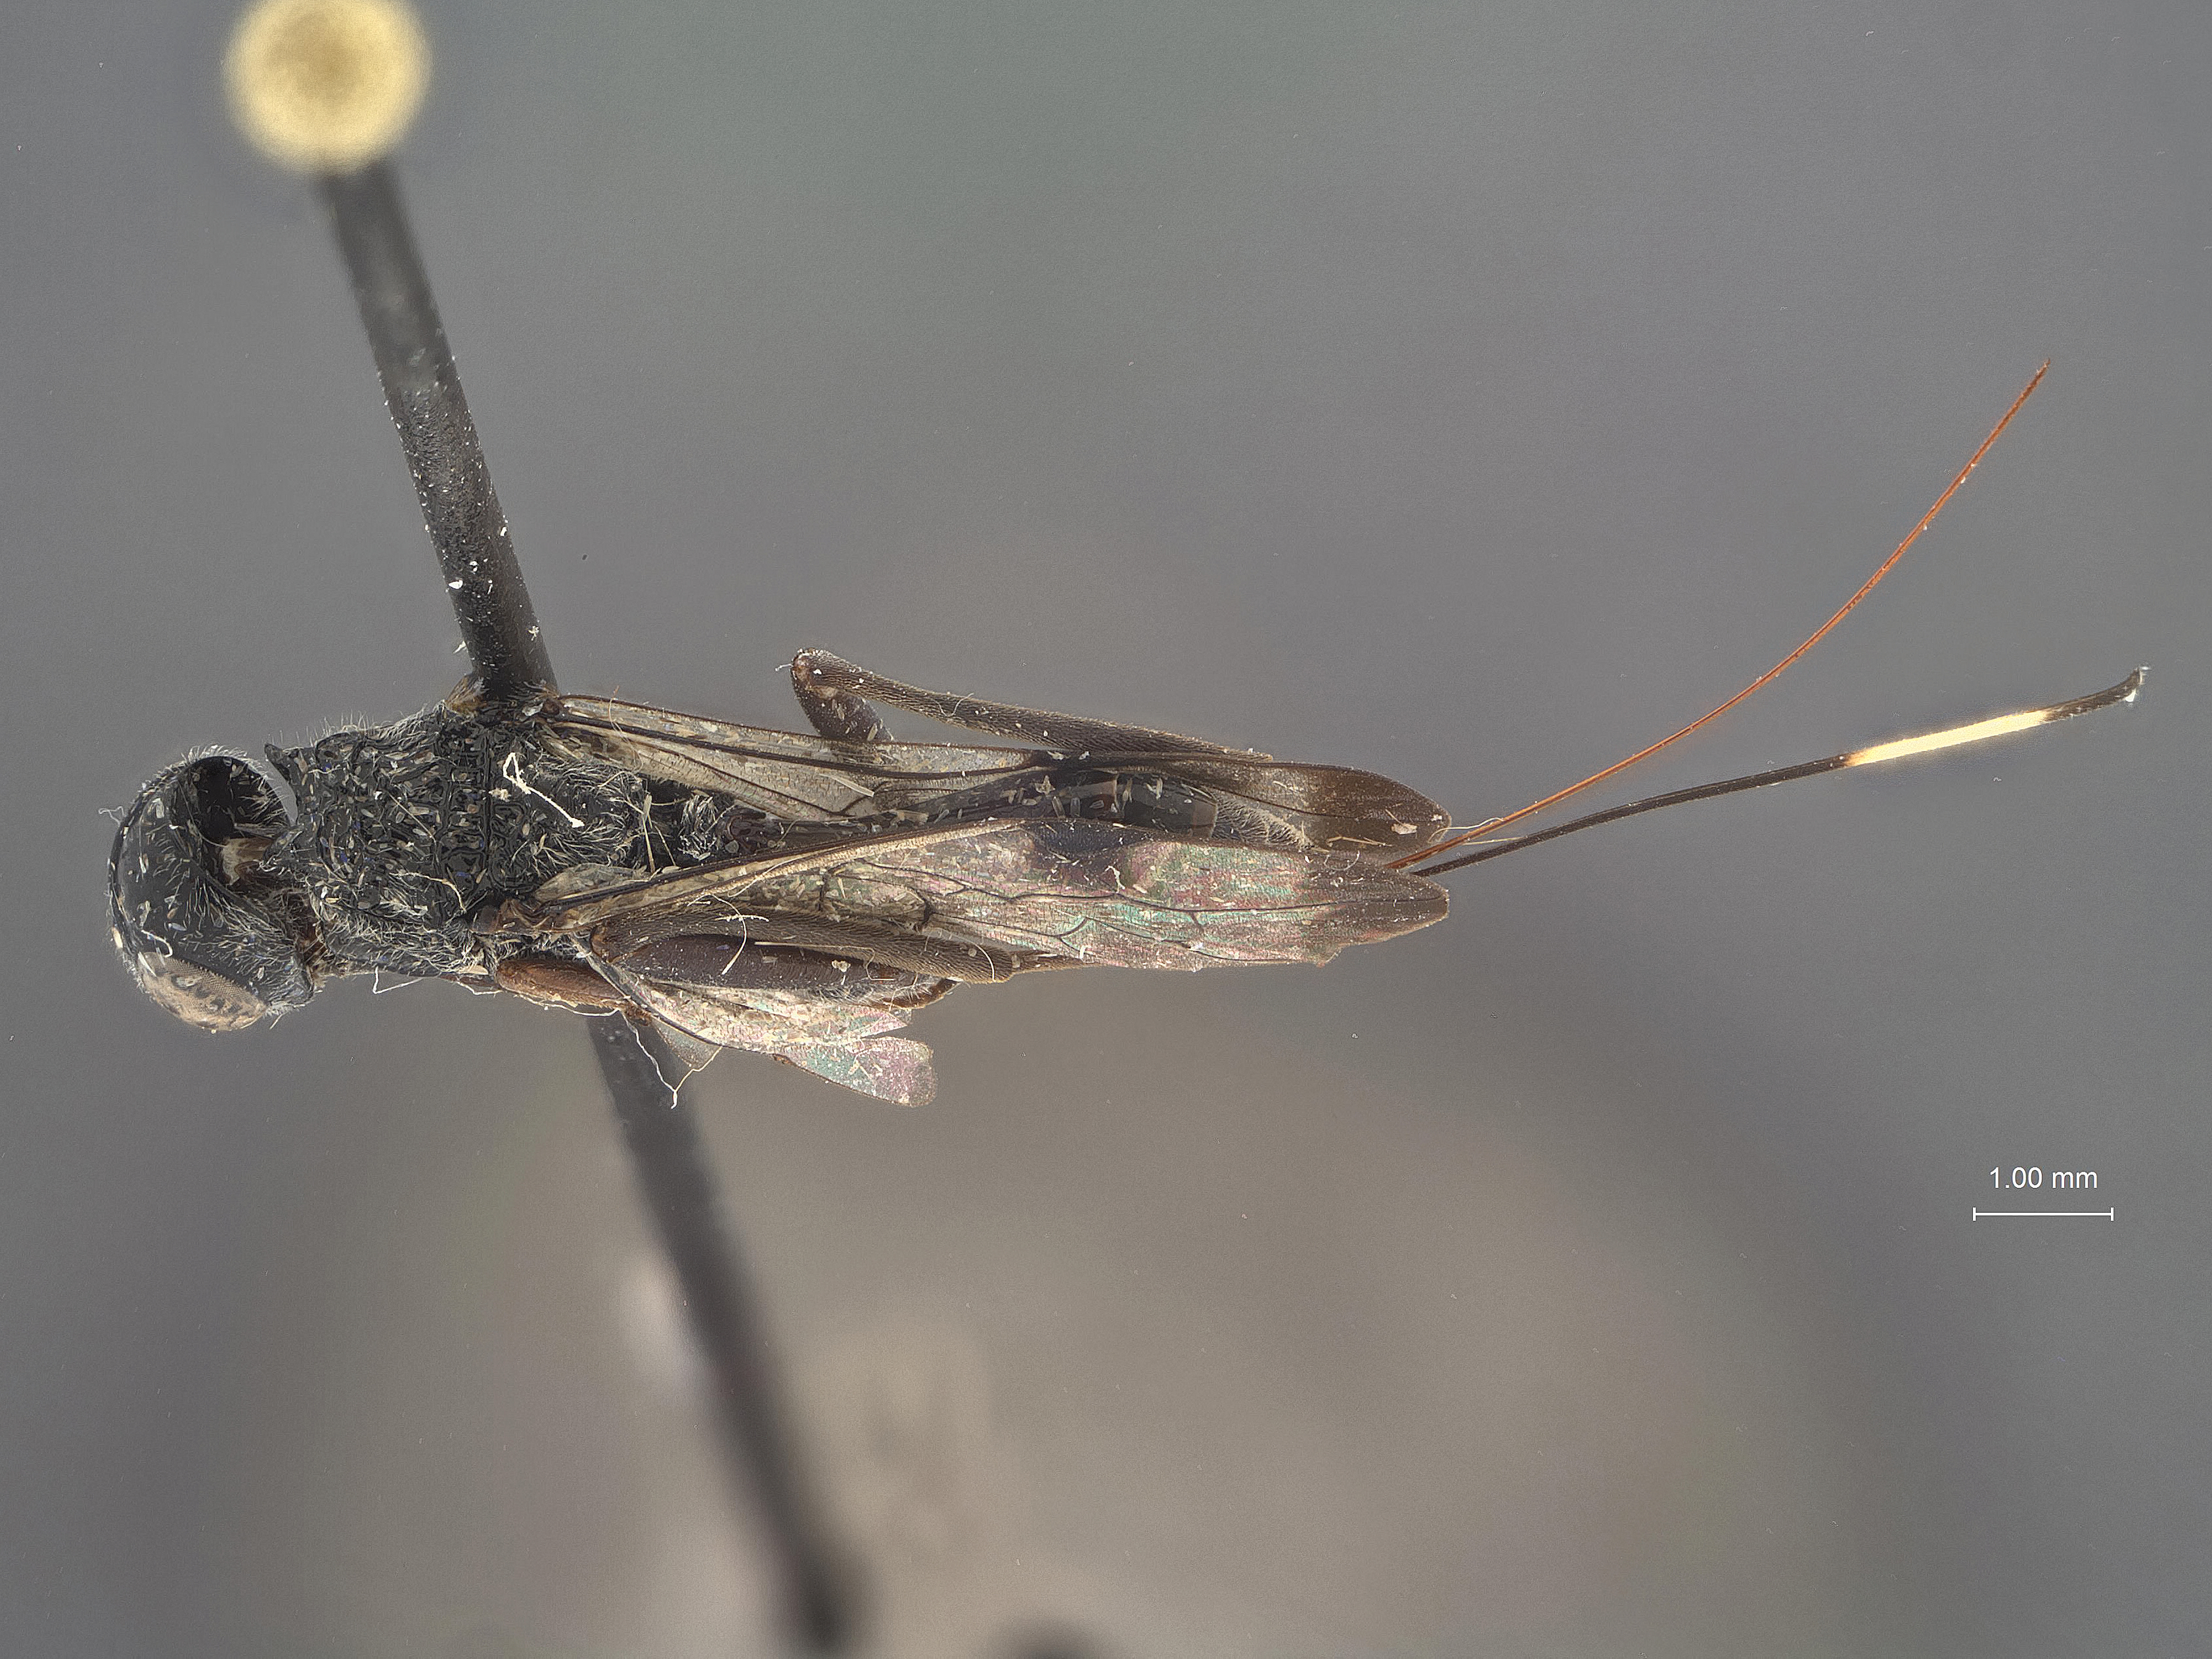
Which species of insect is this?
Pristaulacus argutus
